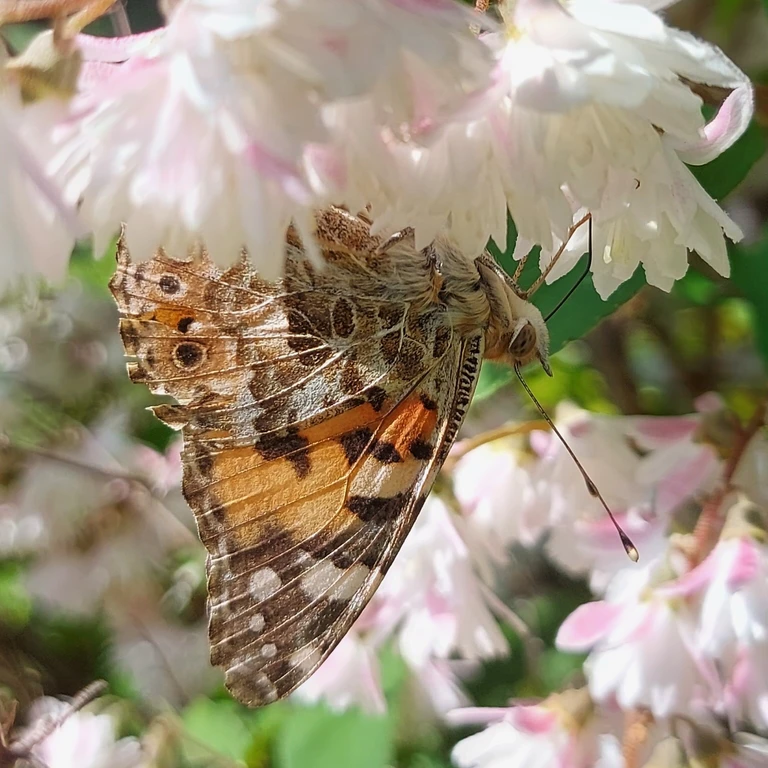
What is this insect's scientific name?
Vanessa cardui
